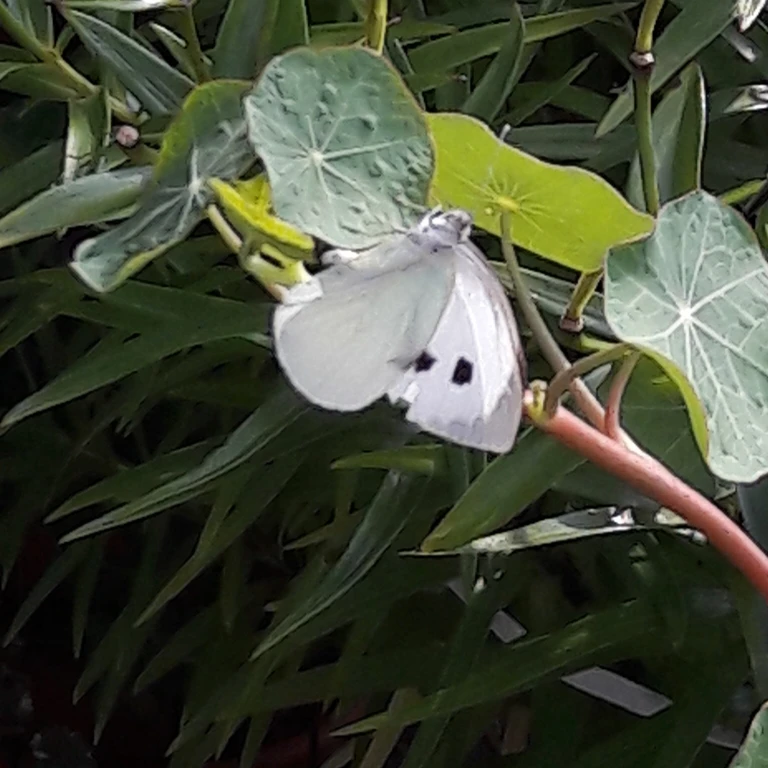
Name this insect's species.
Pieris brassicae
